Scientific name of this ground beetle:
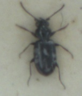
Bembidion minimum
